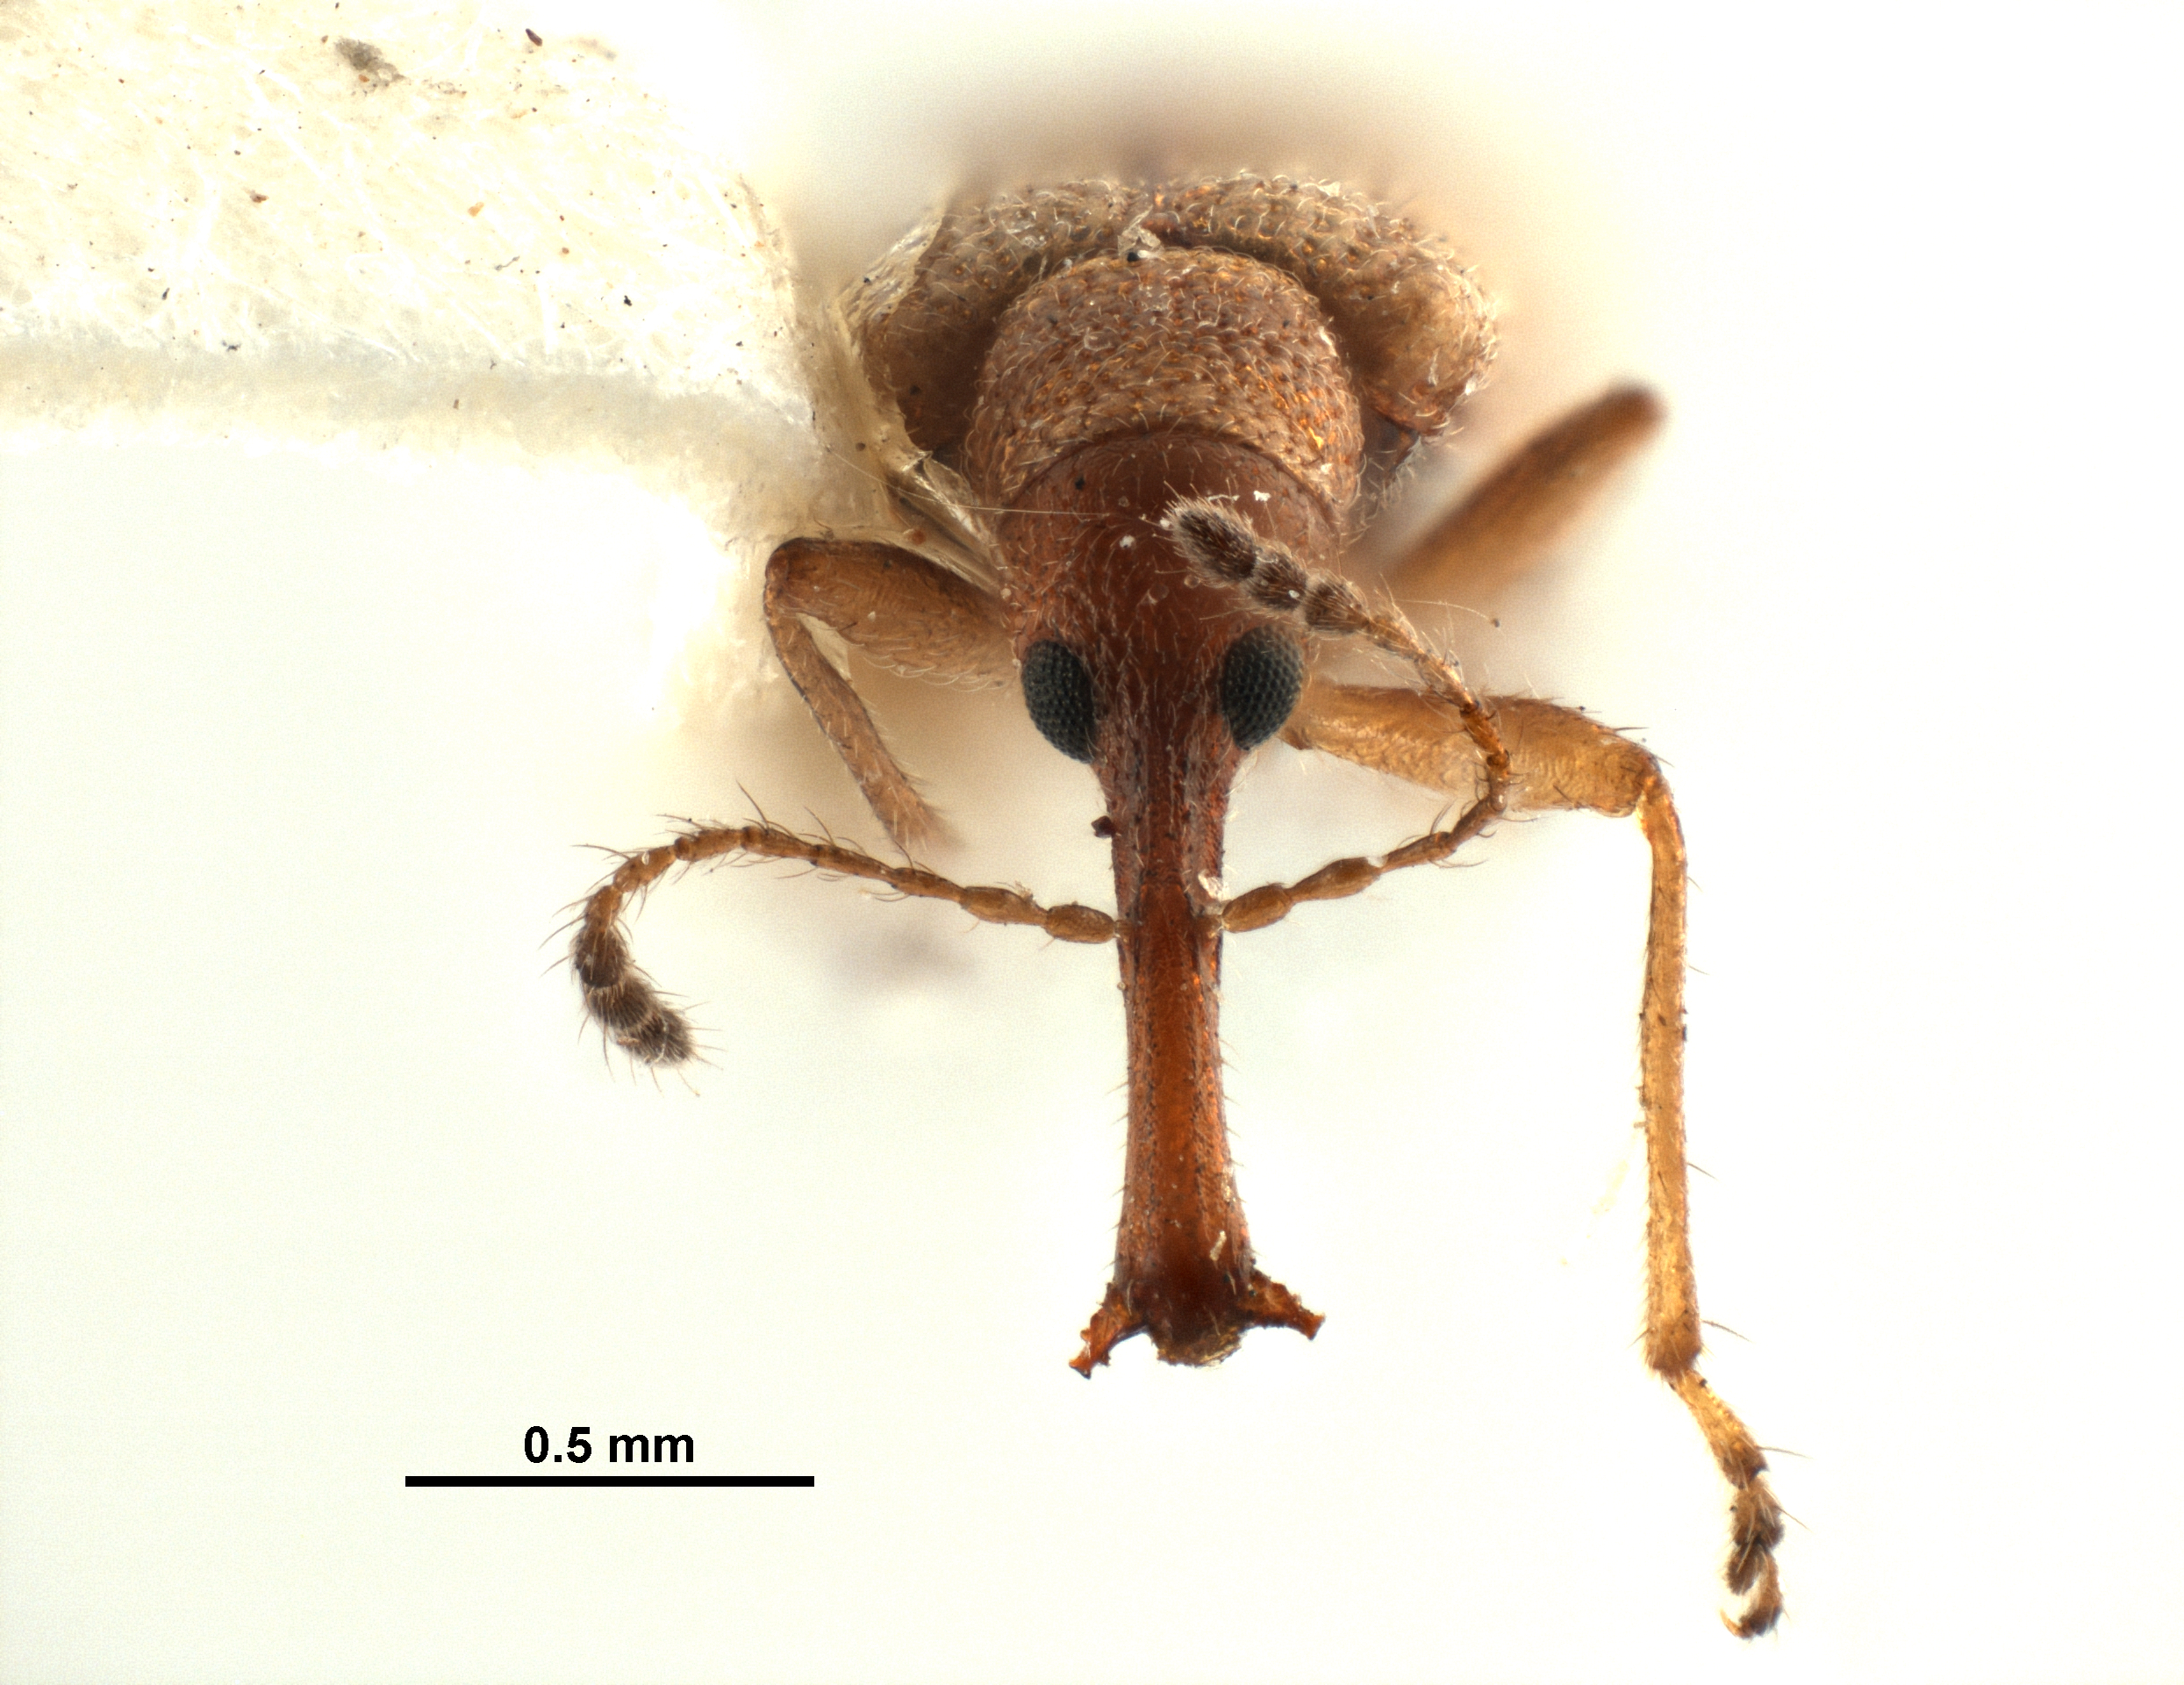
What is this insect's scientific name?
Minurus testaceus
